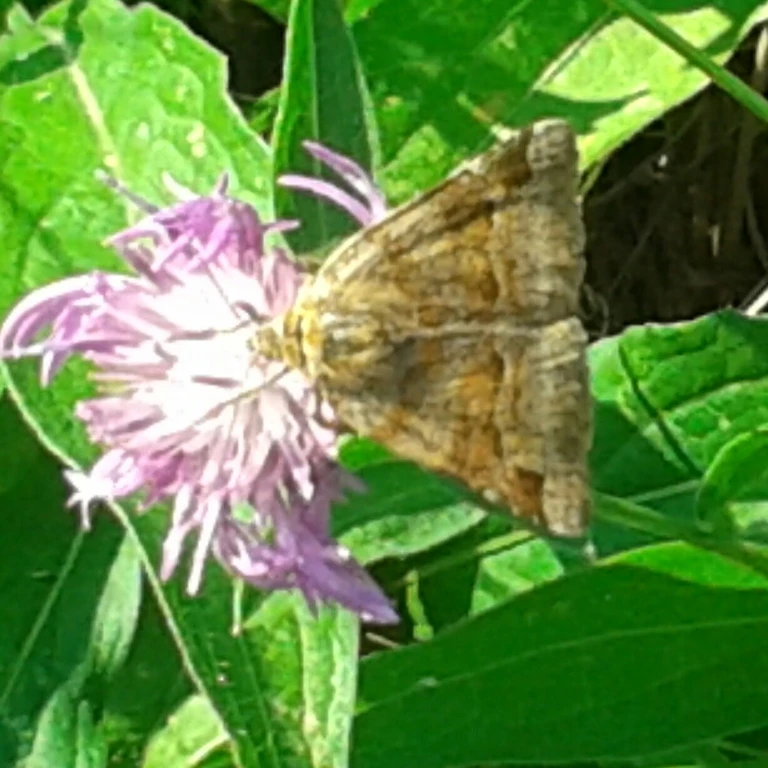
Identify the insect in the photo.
Euclidia glyphica
